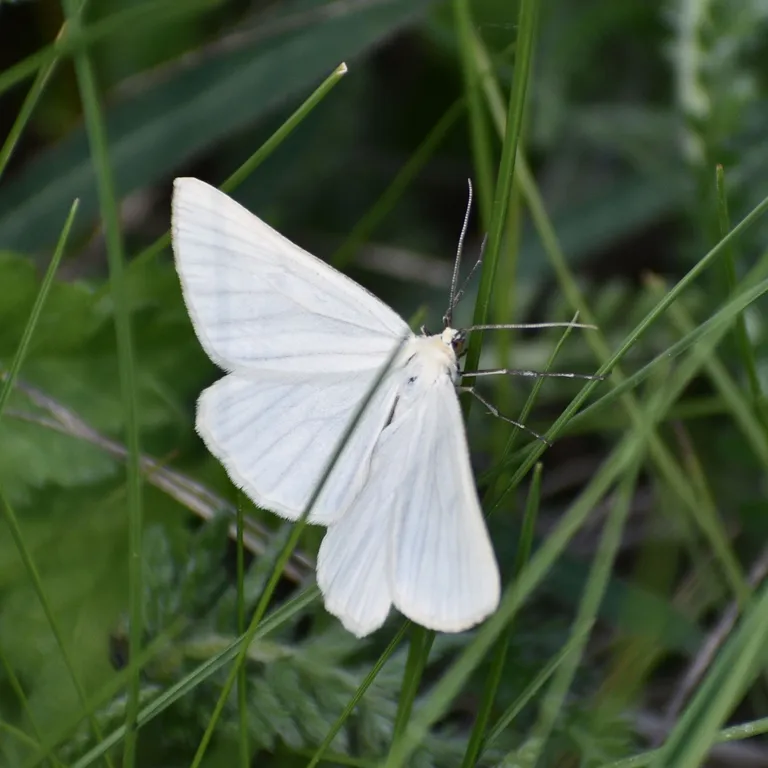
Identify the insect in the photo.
Siona lineata
